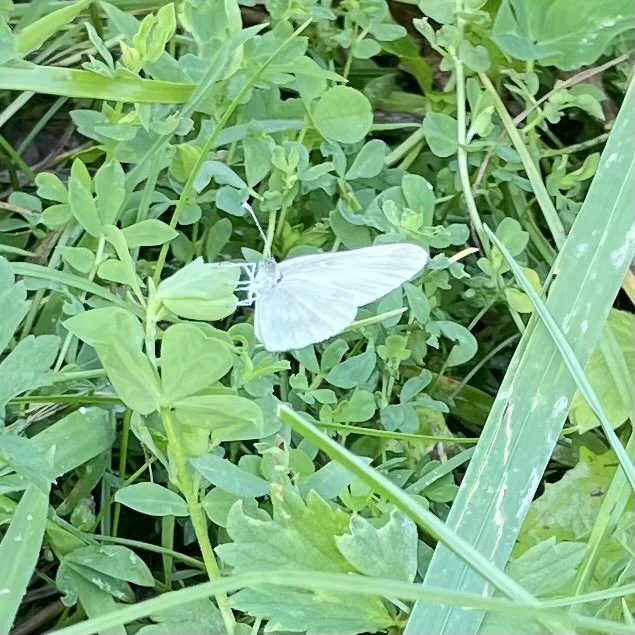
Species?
Leptidea sinapis/juvernica
